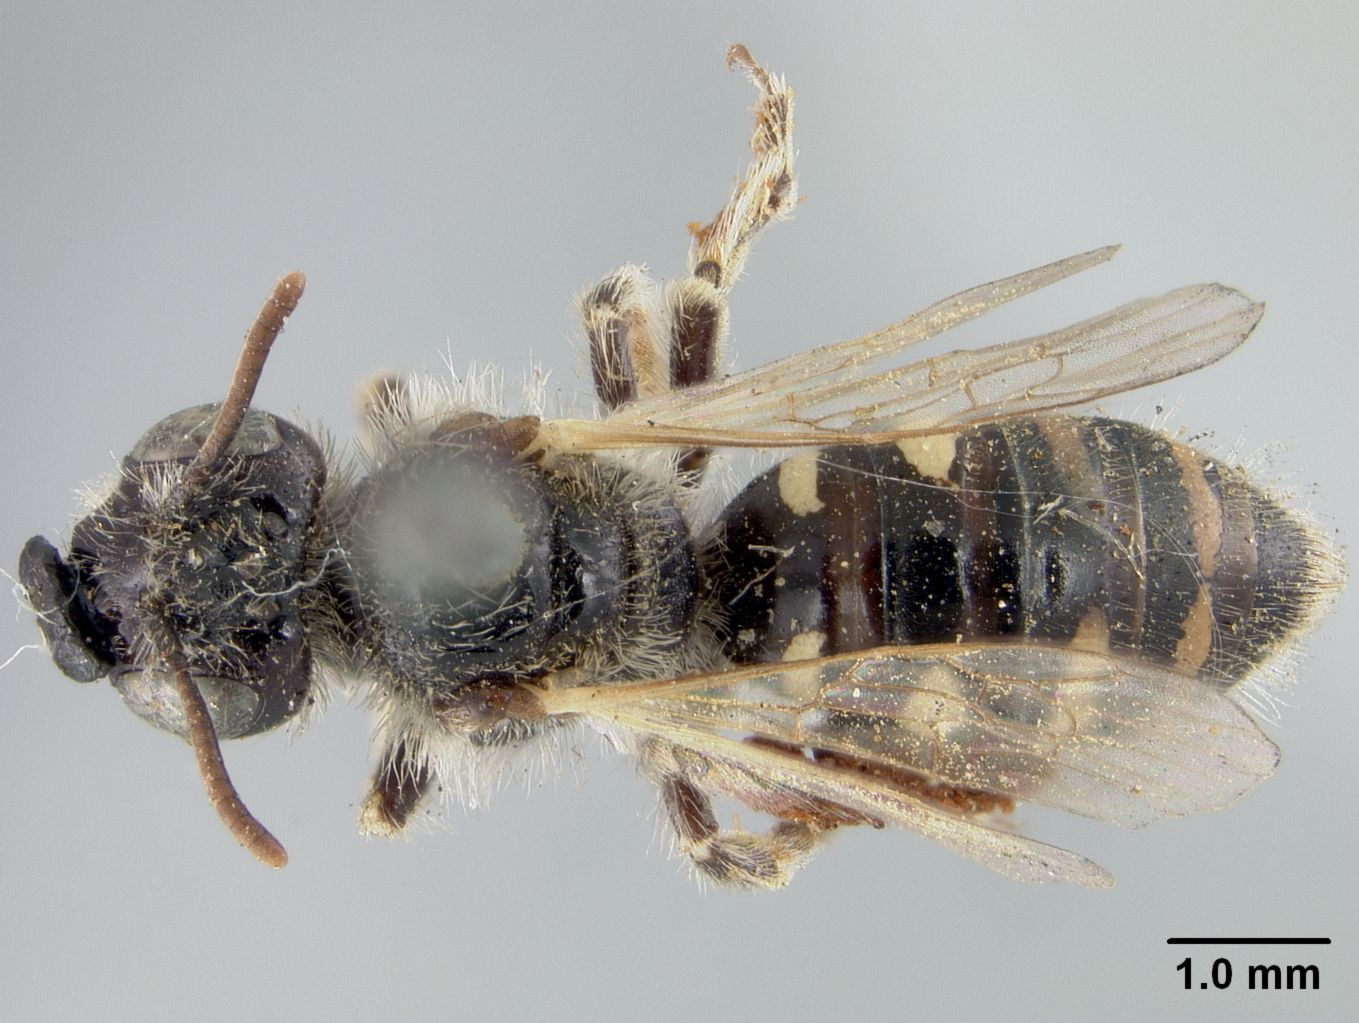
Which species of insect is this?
Calliopsis personatus
